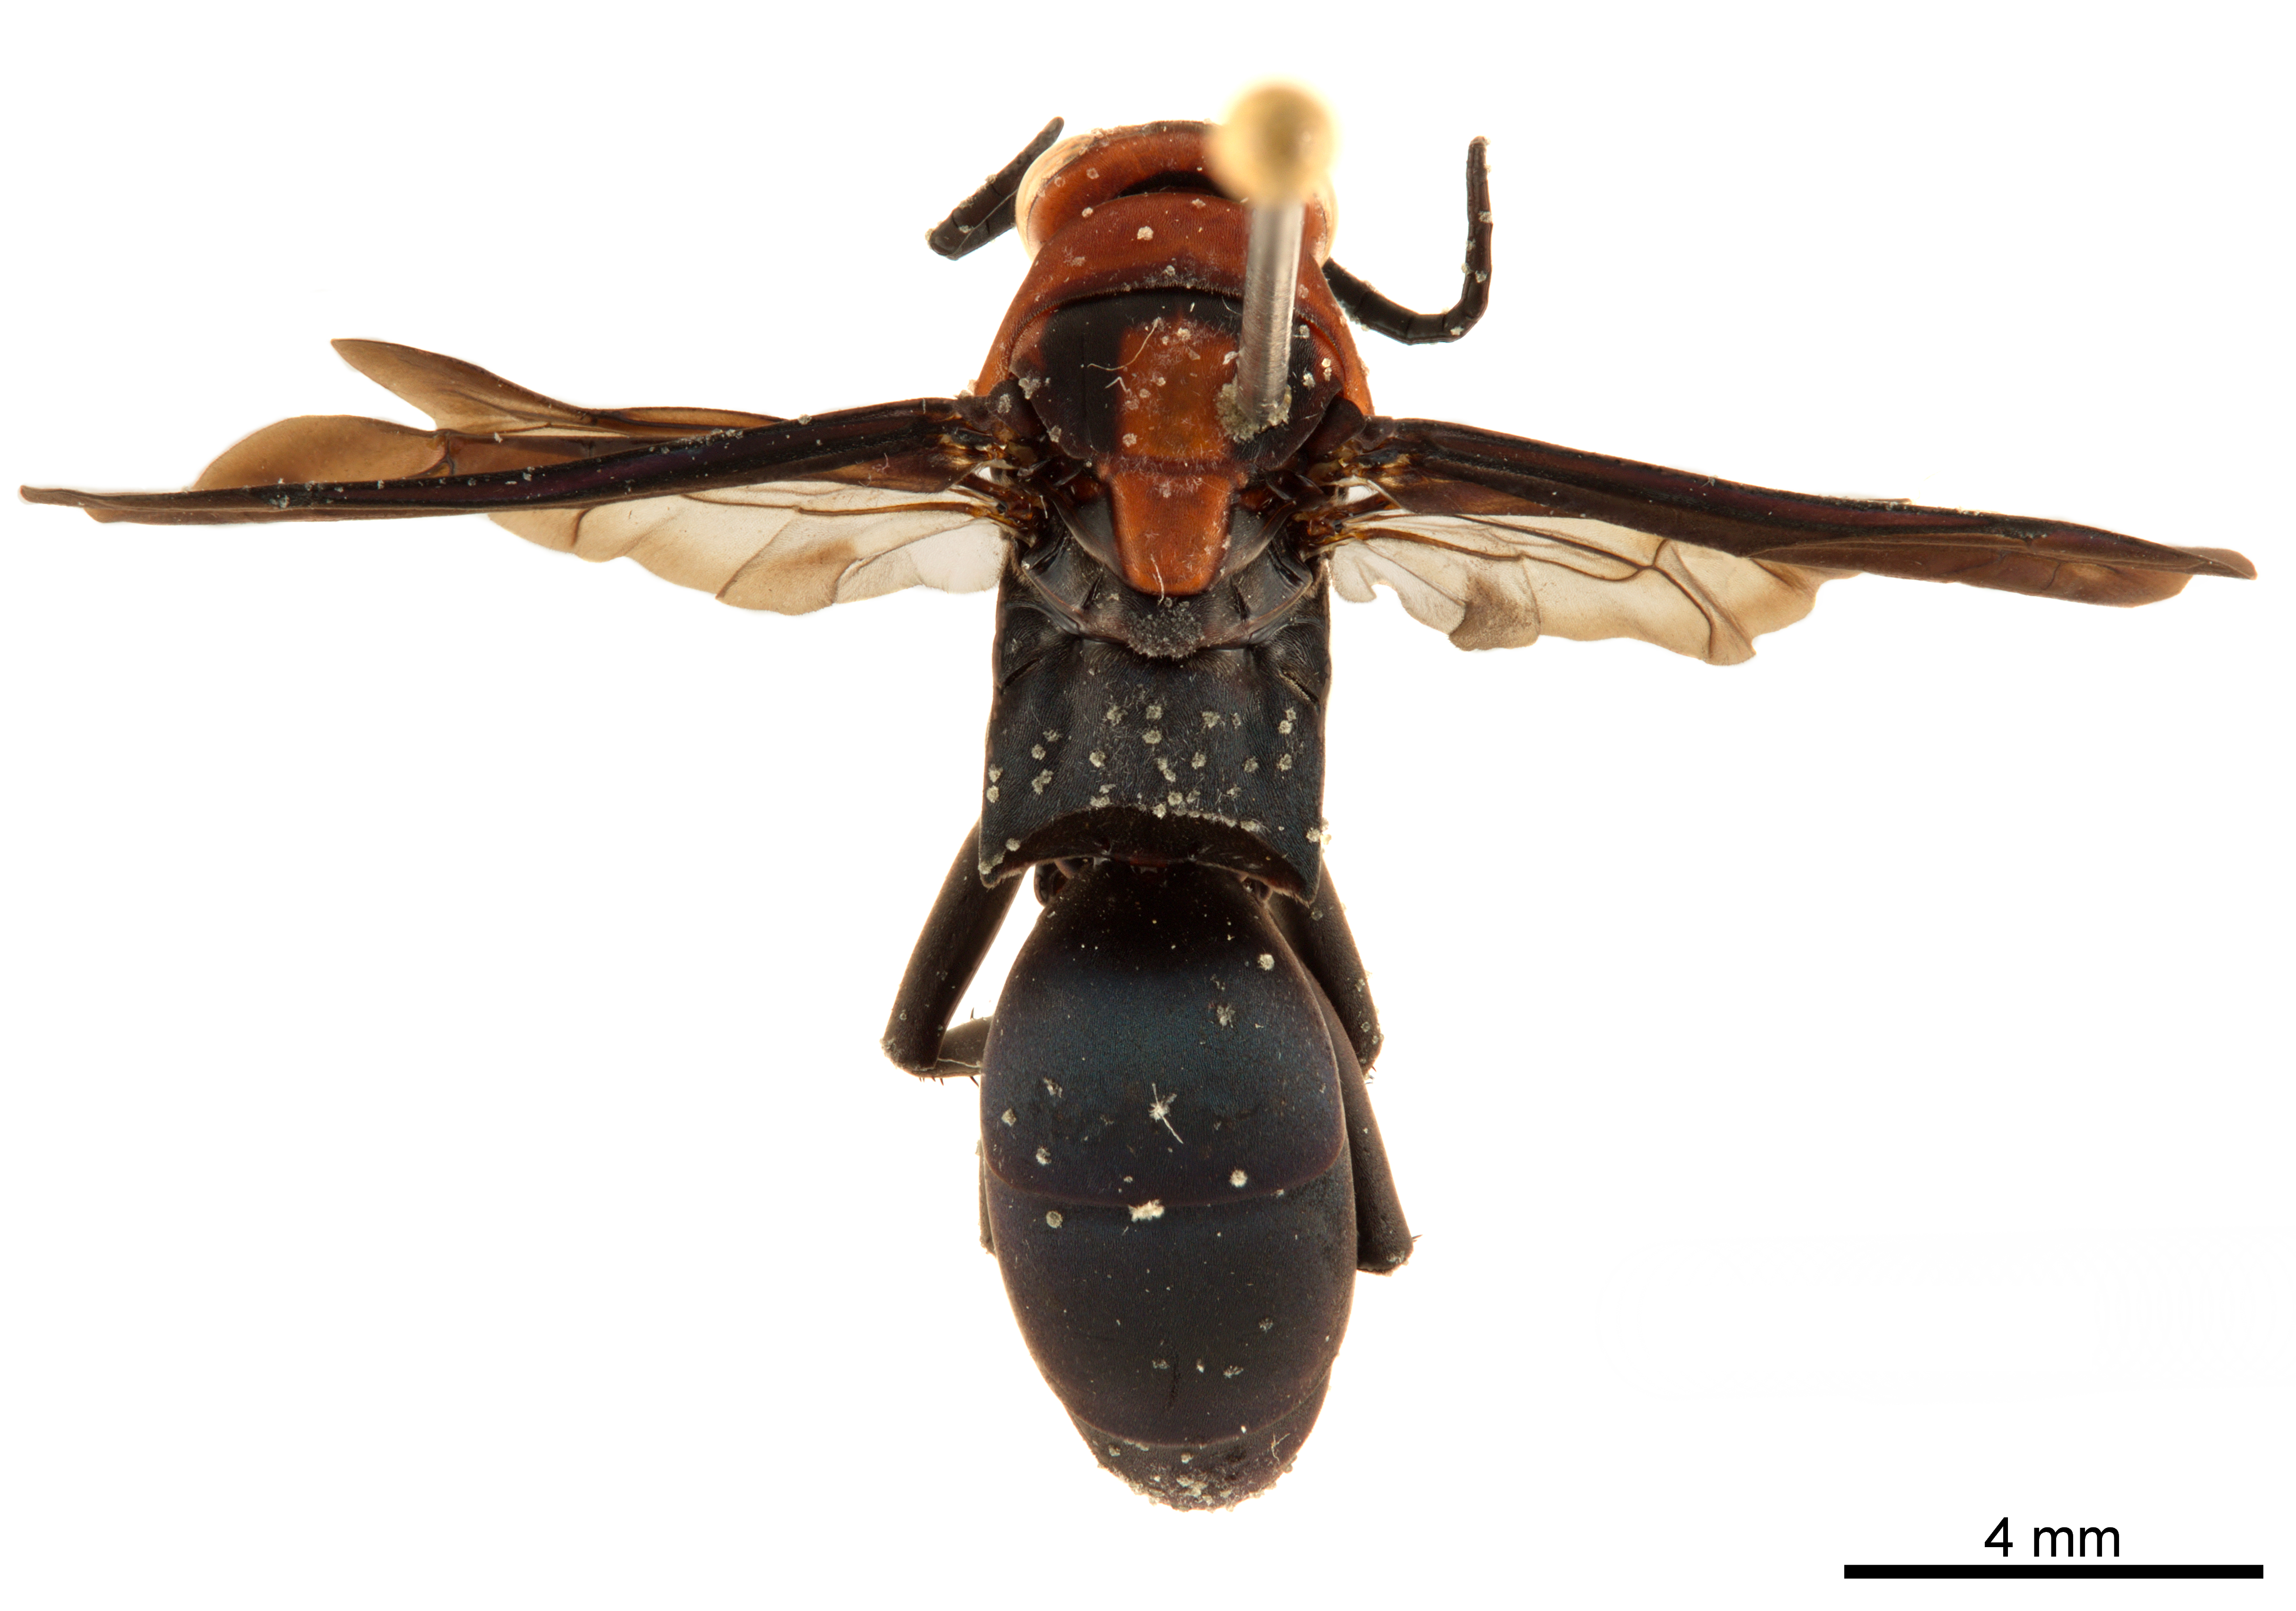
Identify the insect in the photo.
Ferreola saussurei
